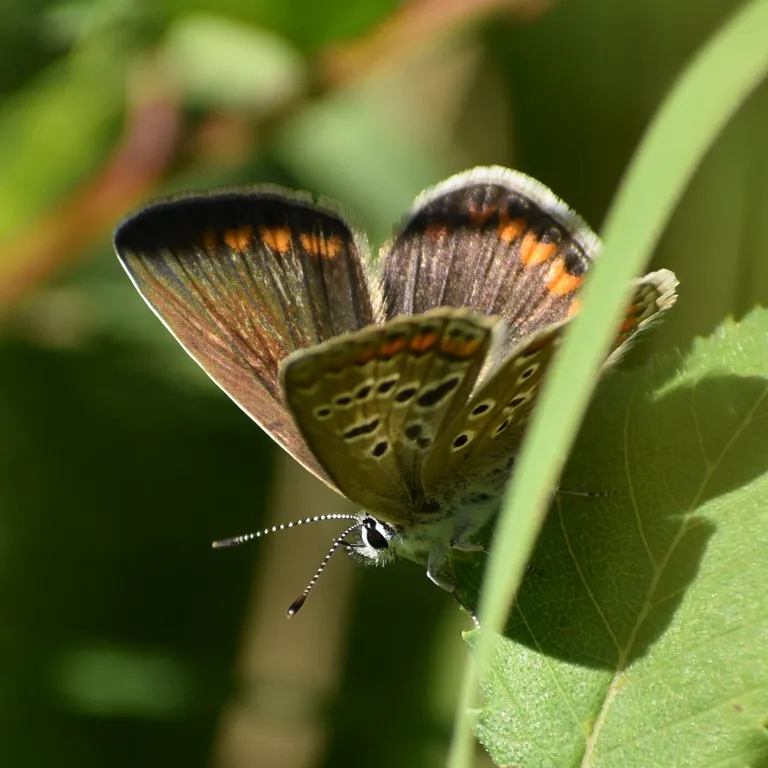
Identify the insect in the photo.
Polyommatus icarus
